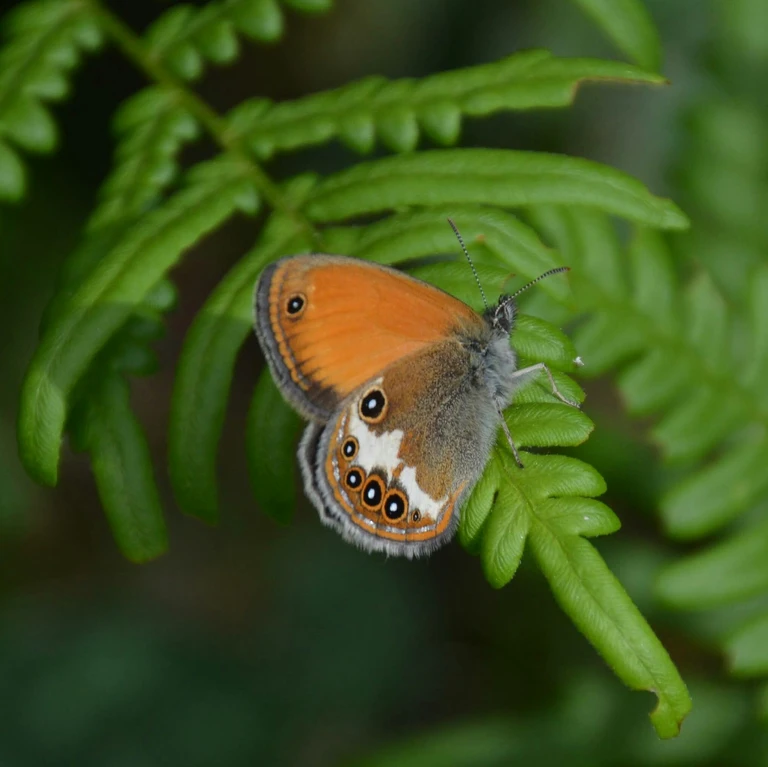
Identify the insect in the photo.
Coenonympha arcania
